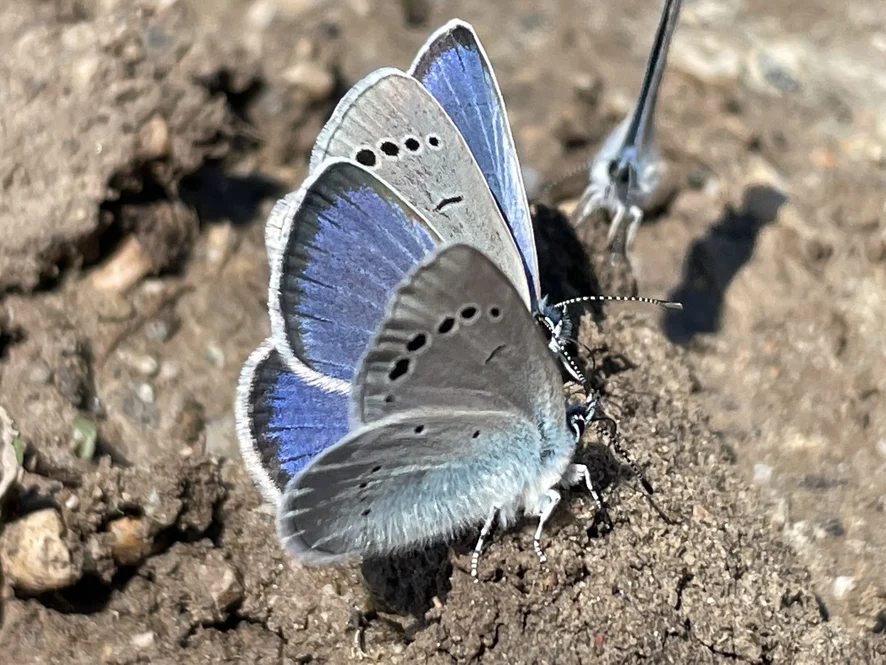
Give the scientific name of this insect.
Glaucopsyche alexis
